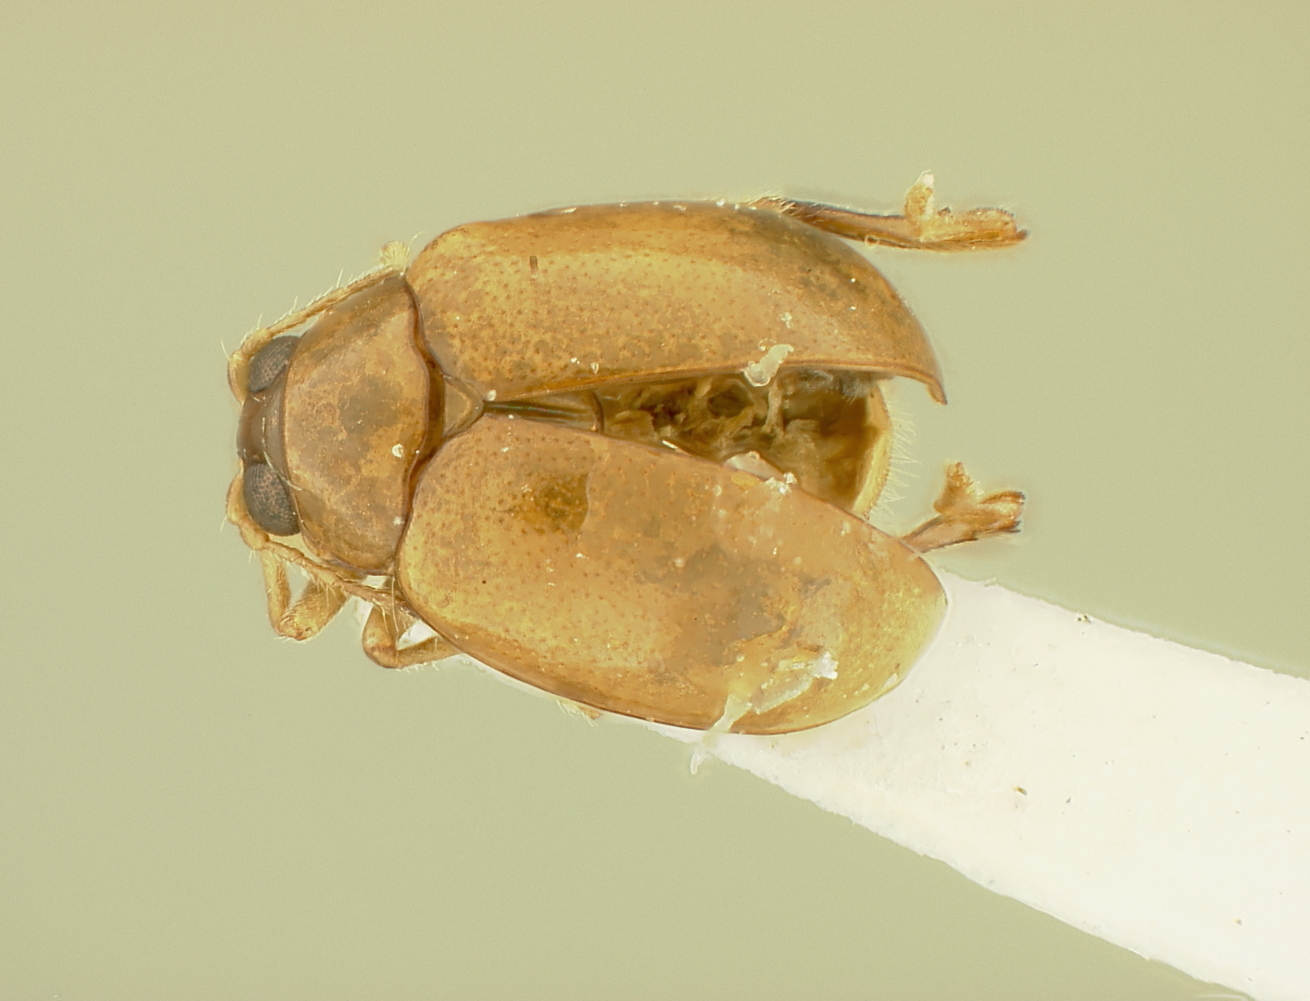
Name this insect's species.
Heikertingerella wirthi
